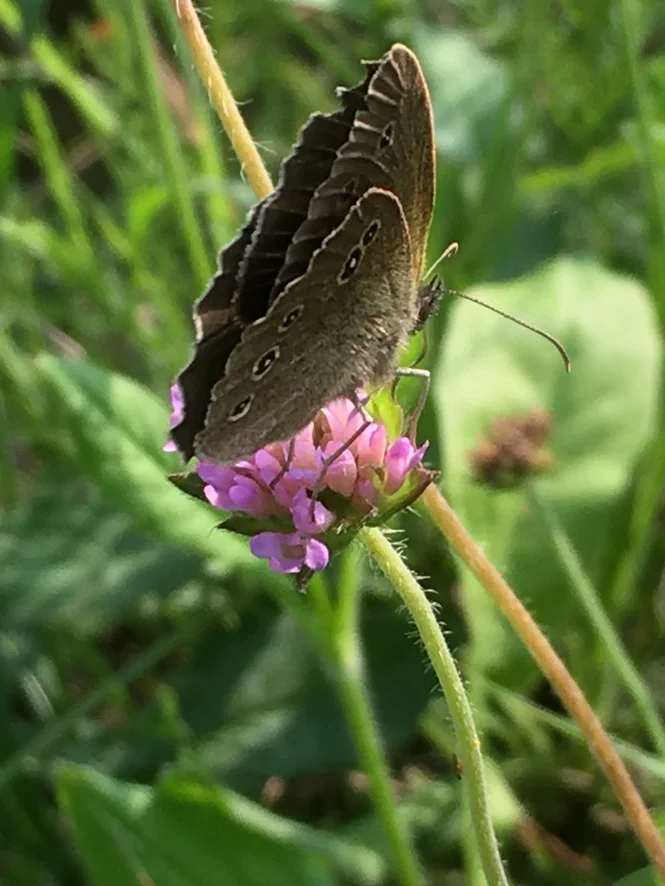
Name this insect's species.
Aphantopus hyperantus
